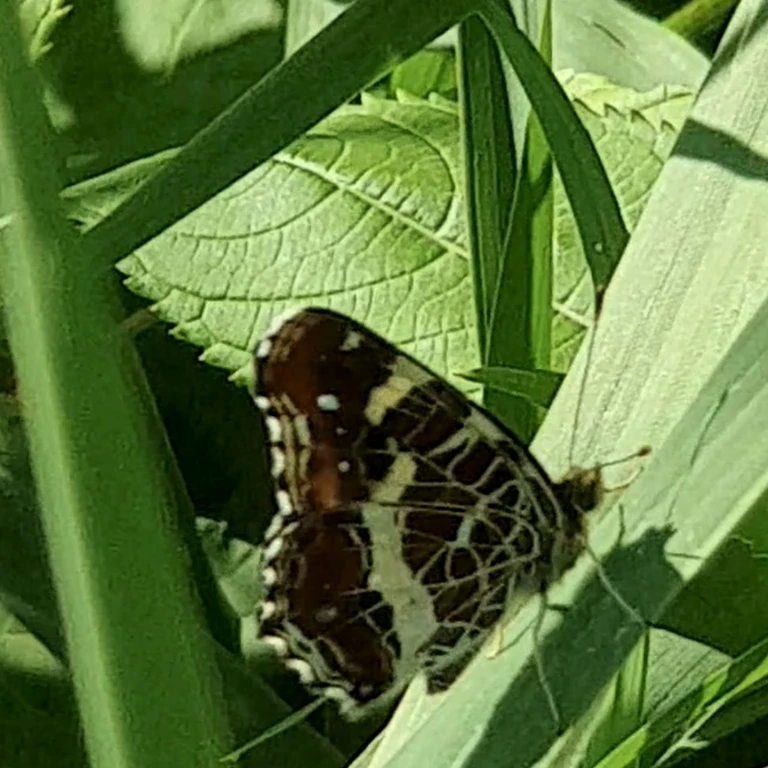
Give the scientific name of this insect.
Araschnia levana
